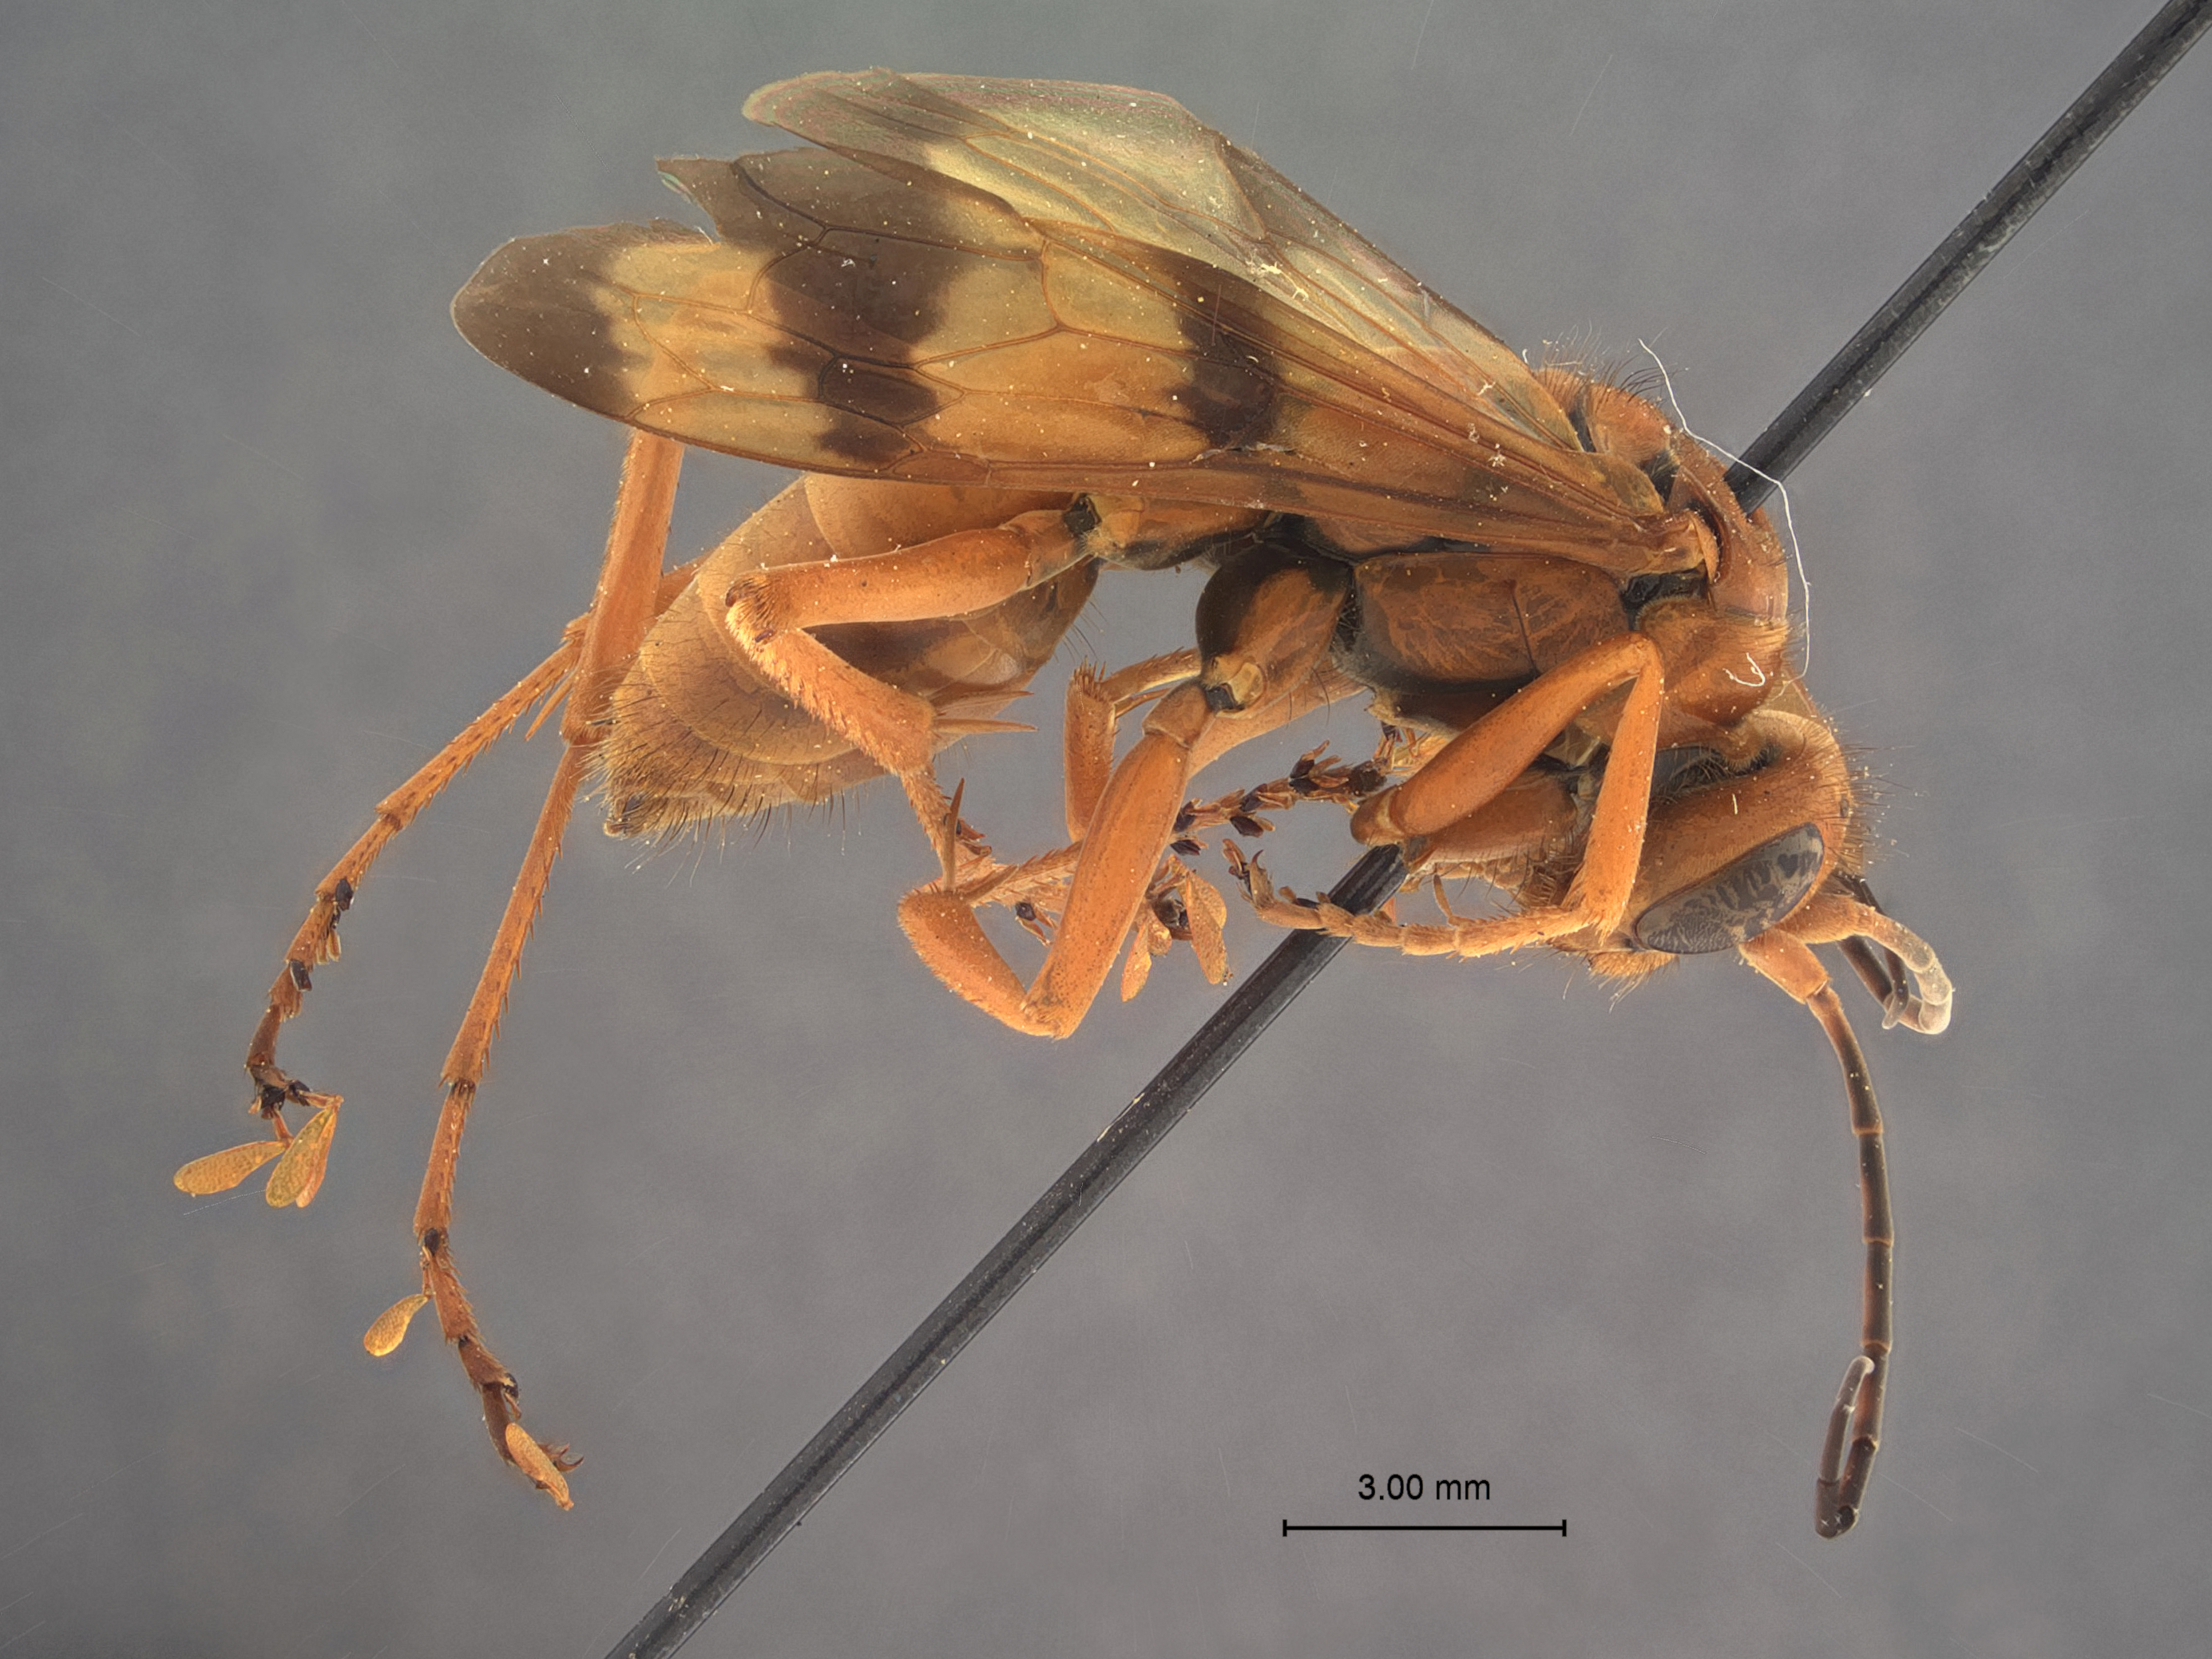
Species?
Priocnessus hurdi
